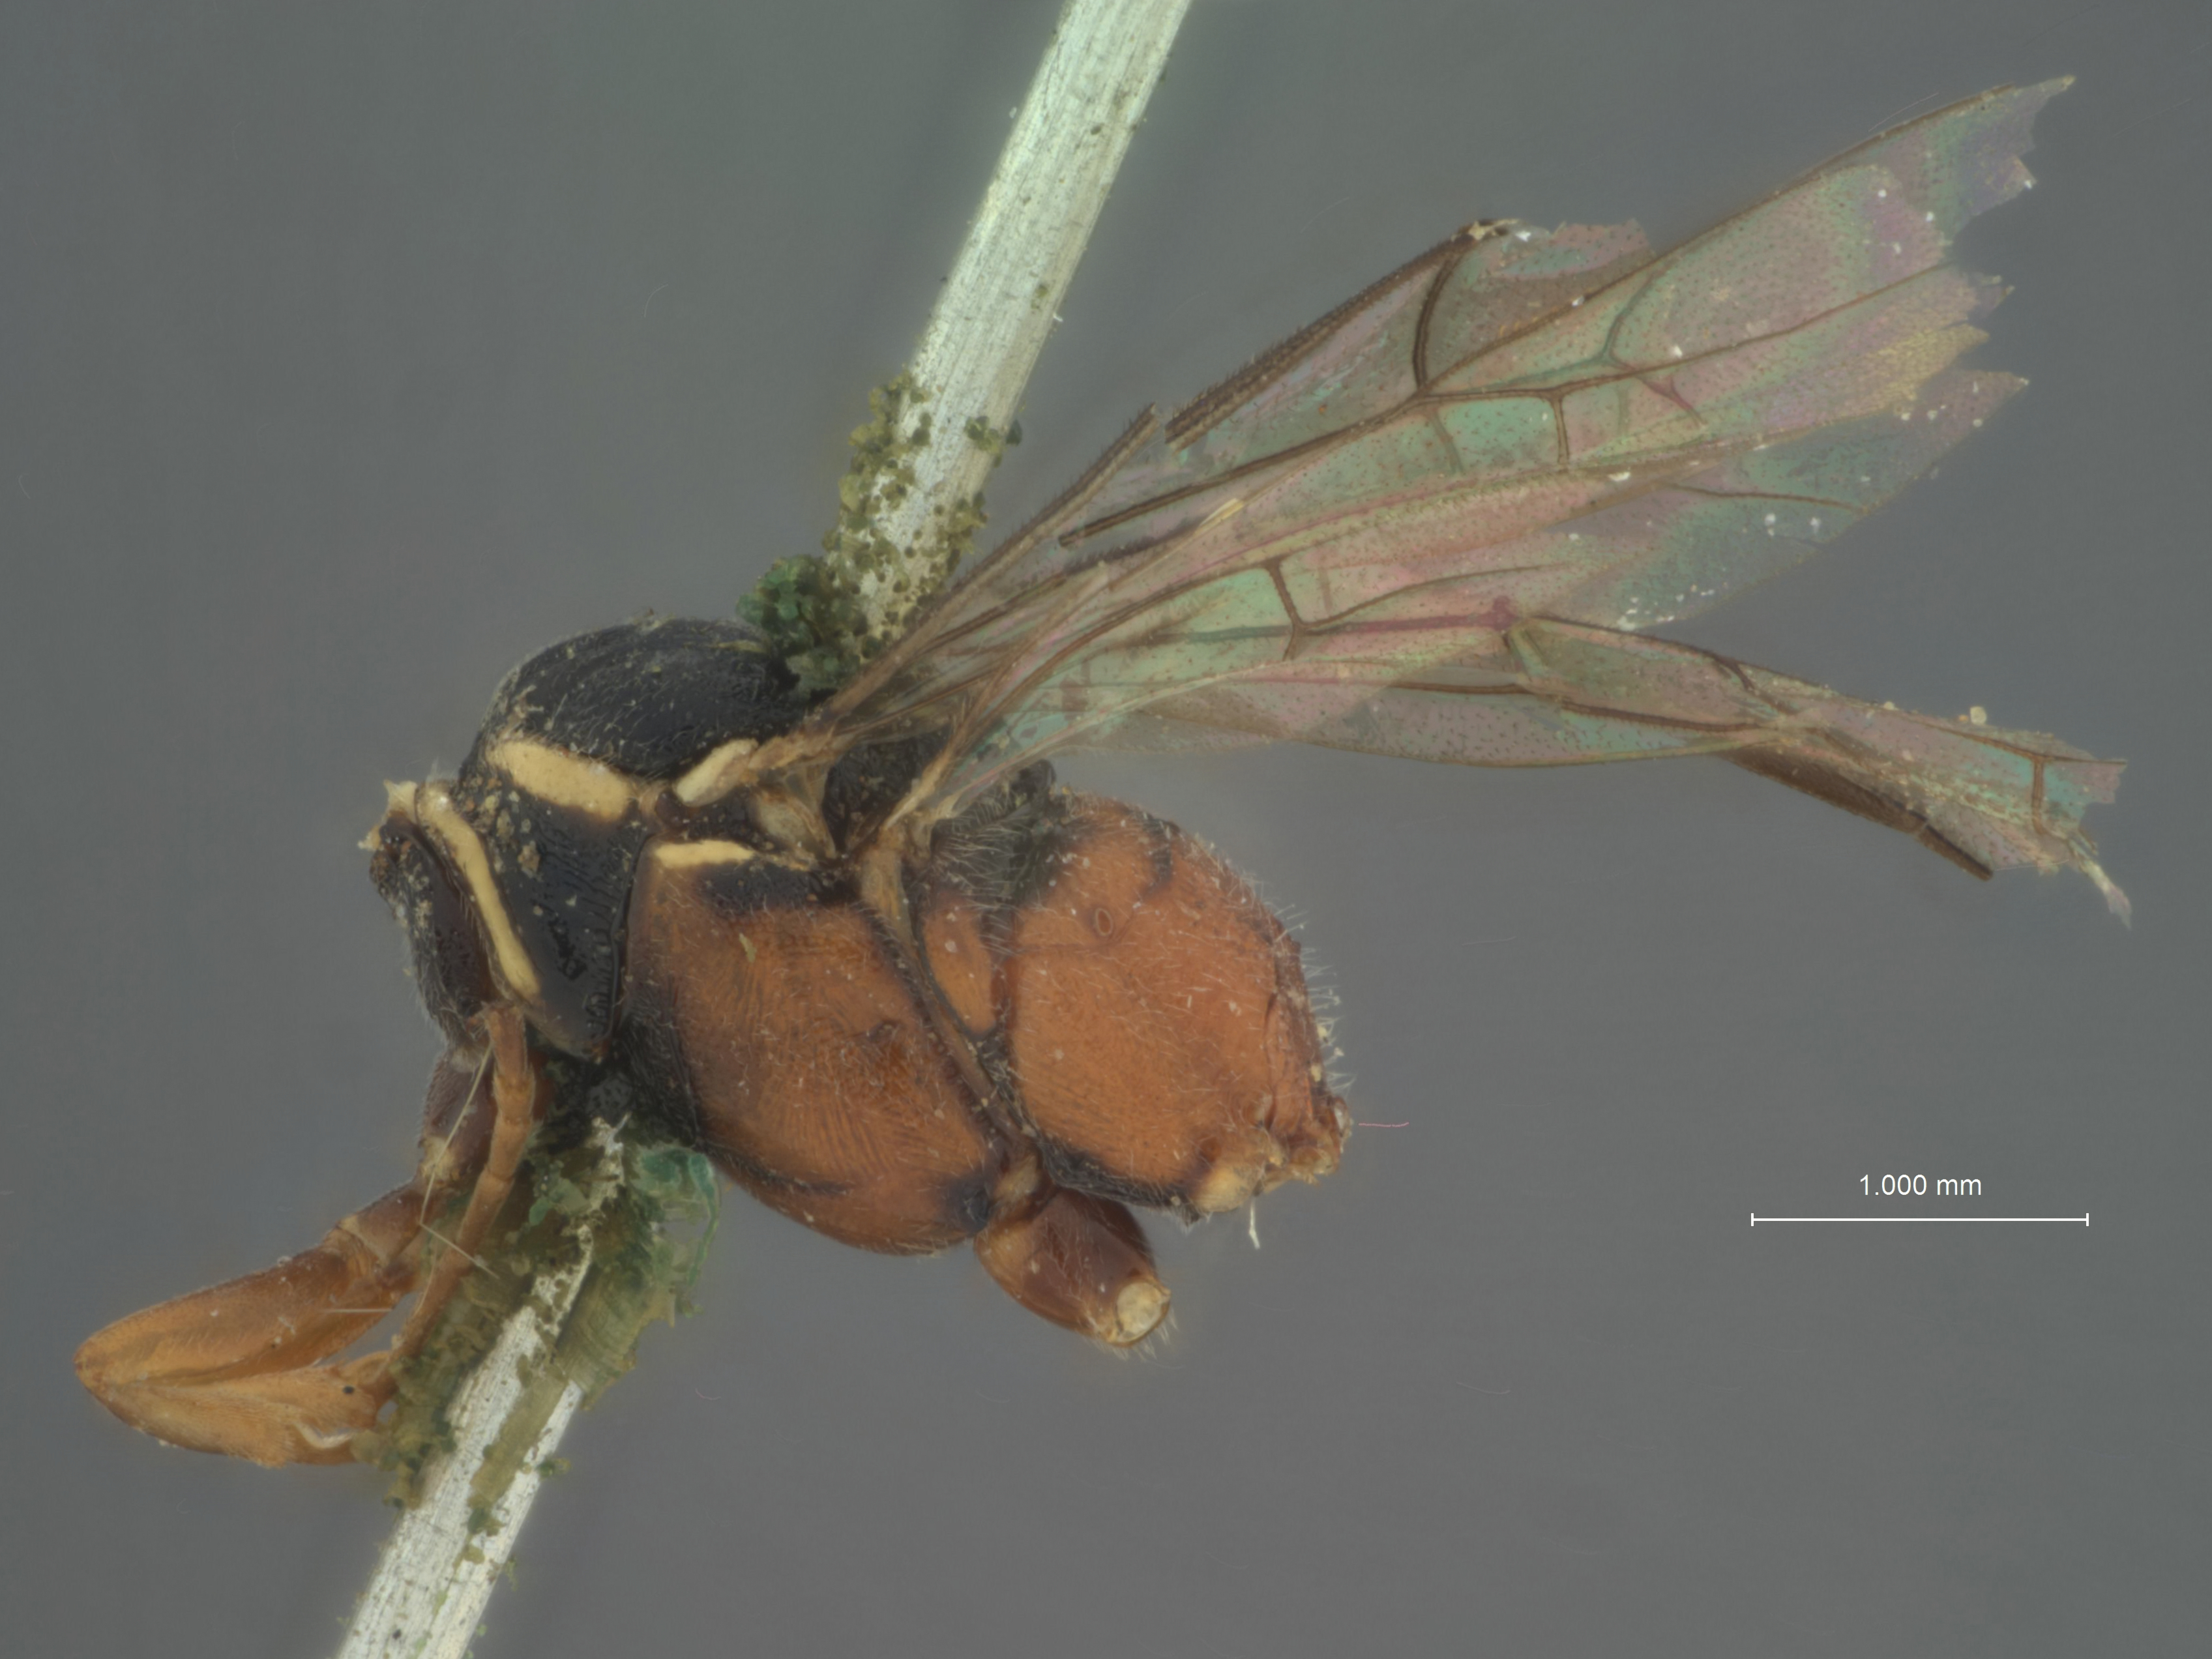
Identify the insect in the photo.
Nematopodius orbitalis
